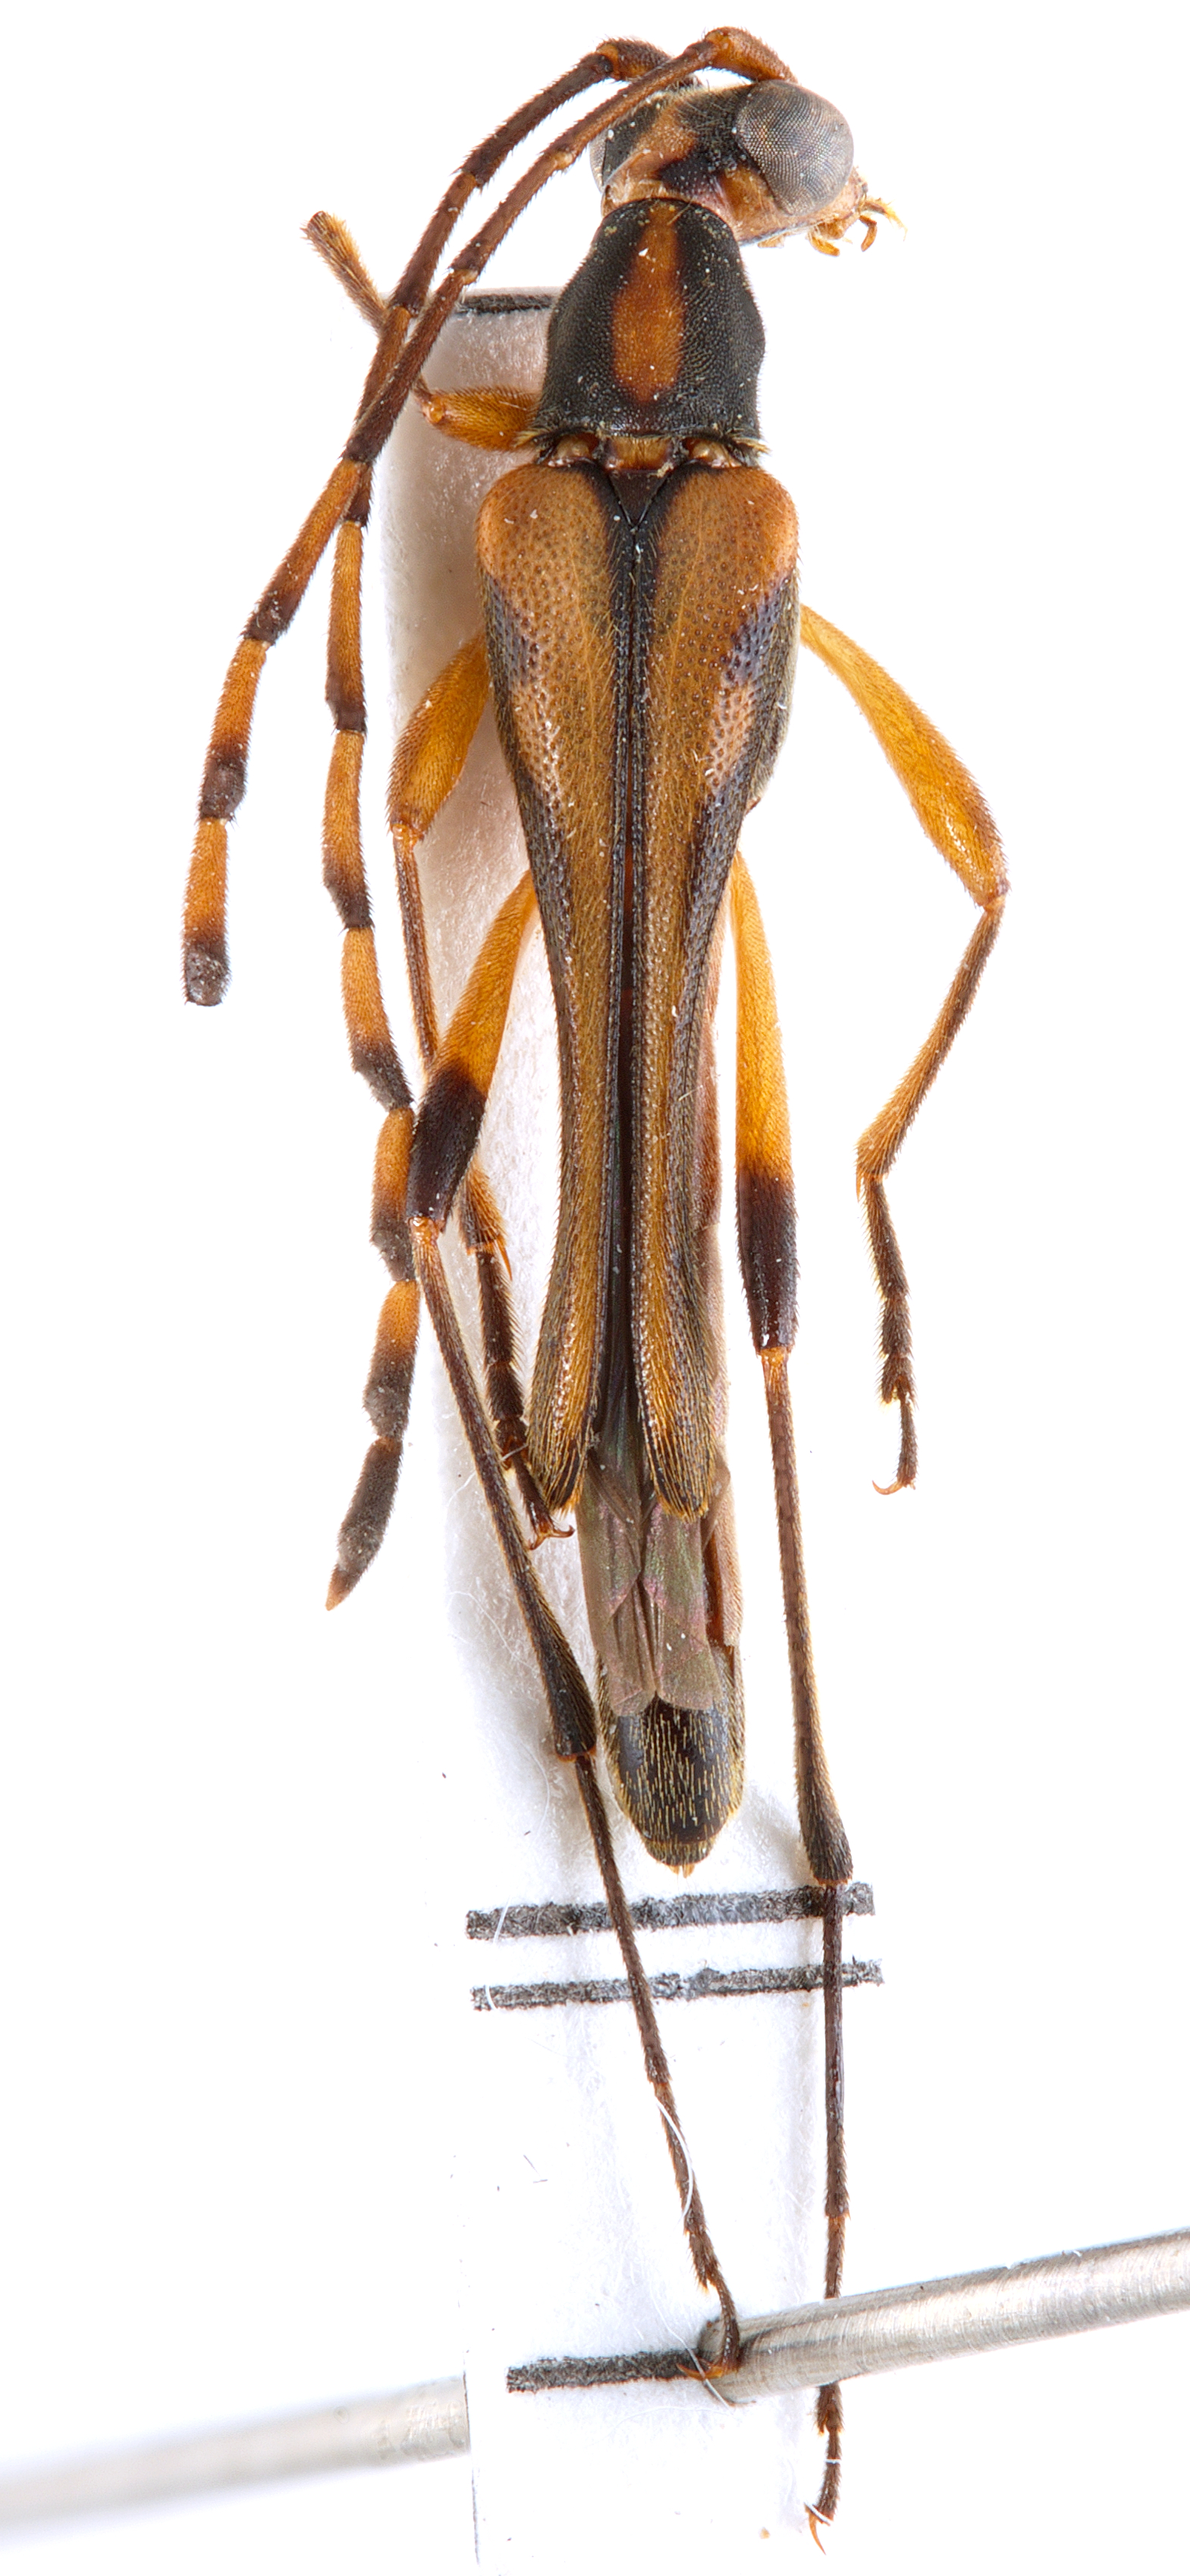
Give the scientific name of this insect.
Idiostrangalia contracta
